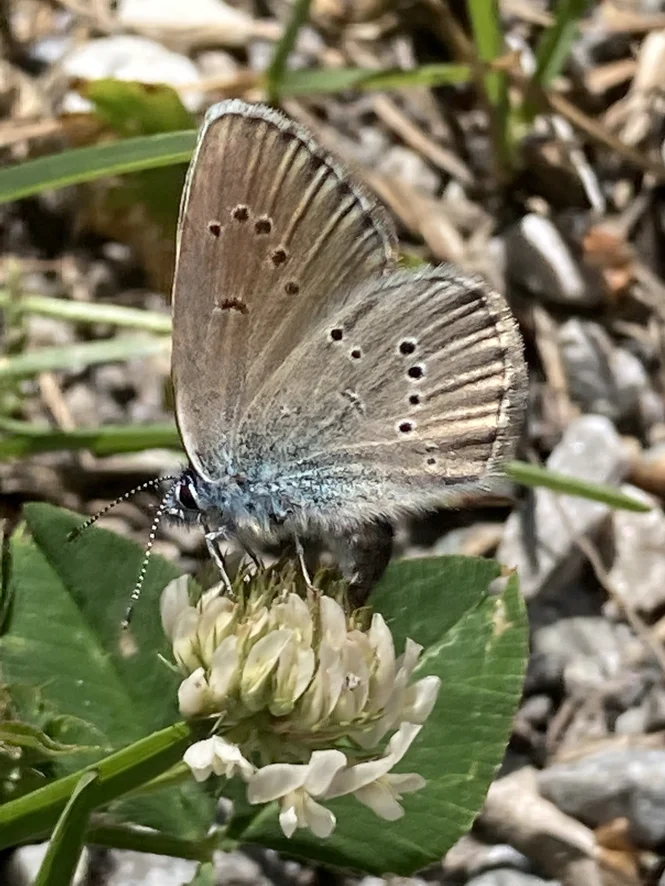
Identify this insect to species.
Cyaniris semiargus
